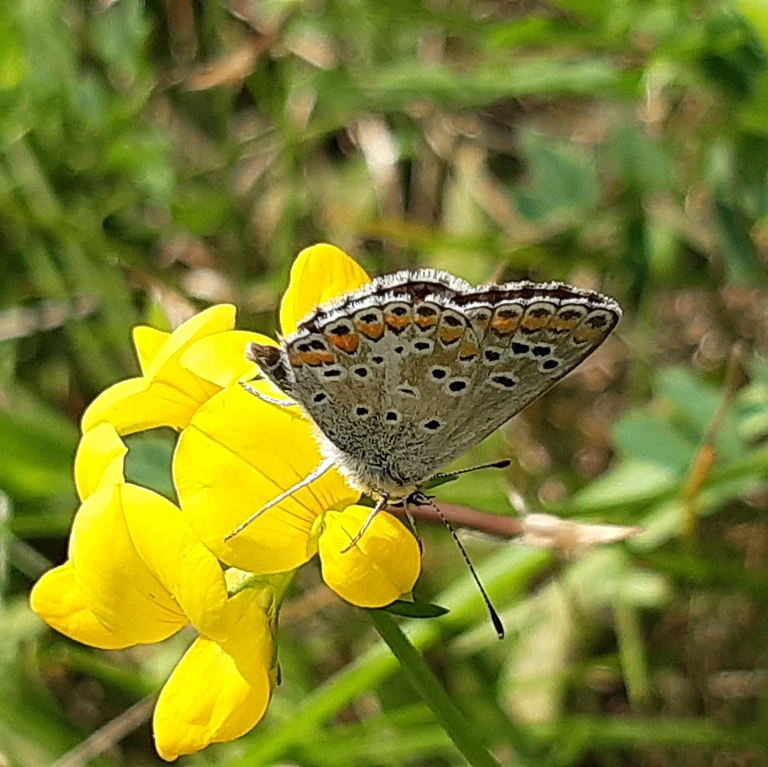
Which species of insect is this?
Aricia agestis/artaxerxes
